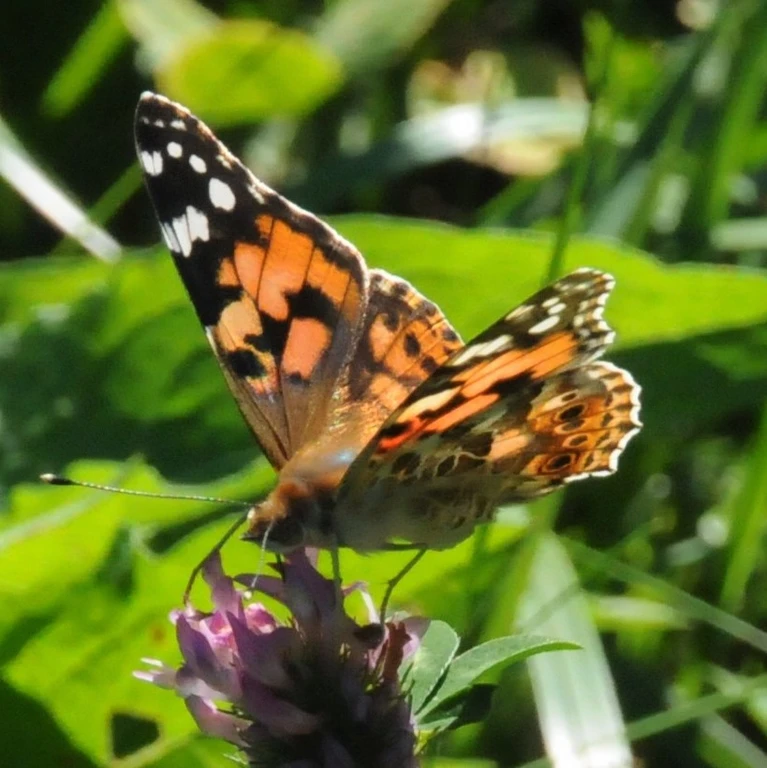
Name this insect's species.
Vanessa cardui
